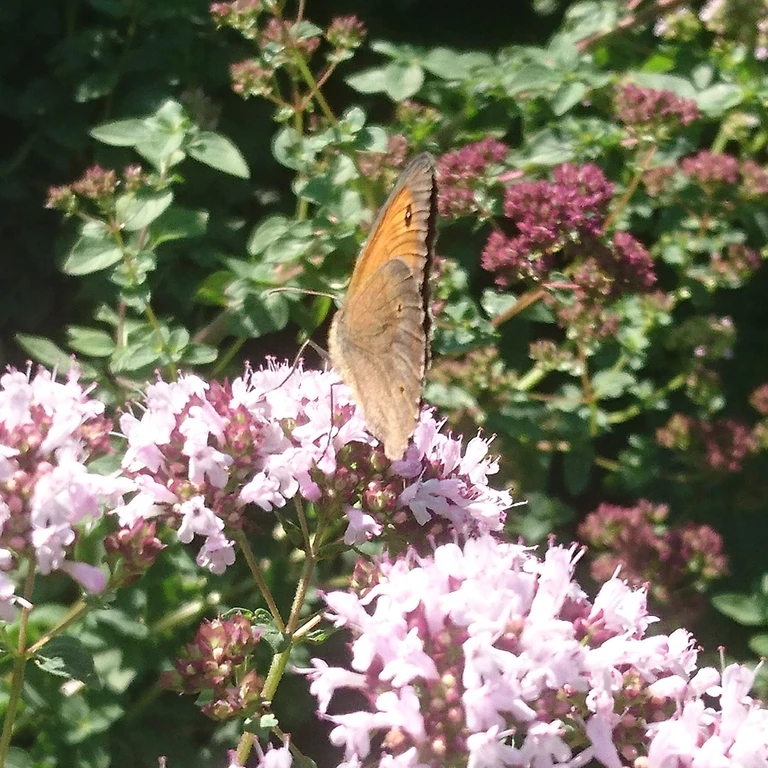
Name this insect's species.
Maniola jurtina
